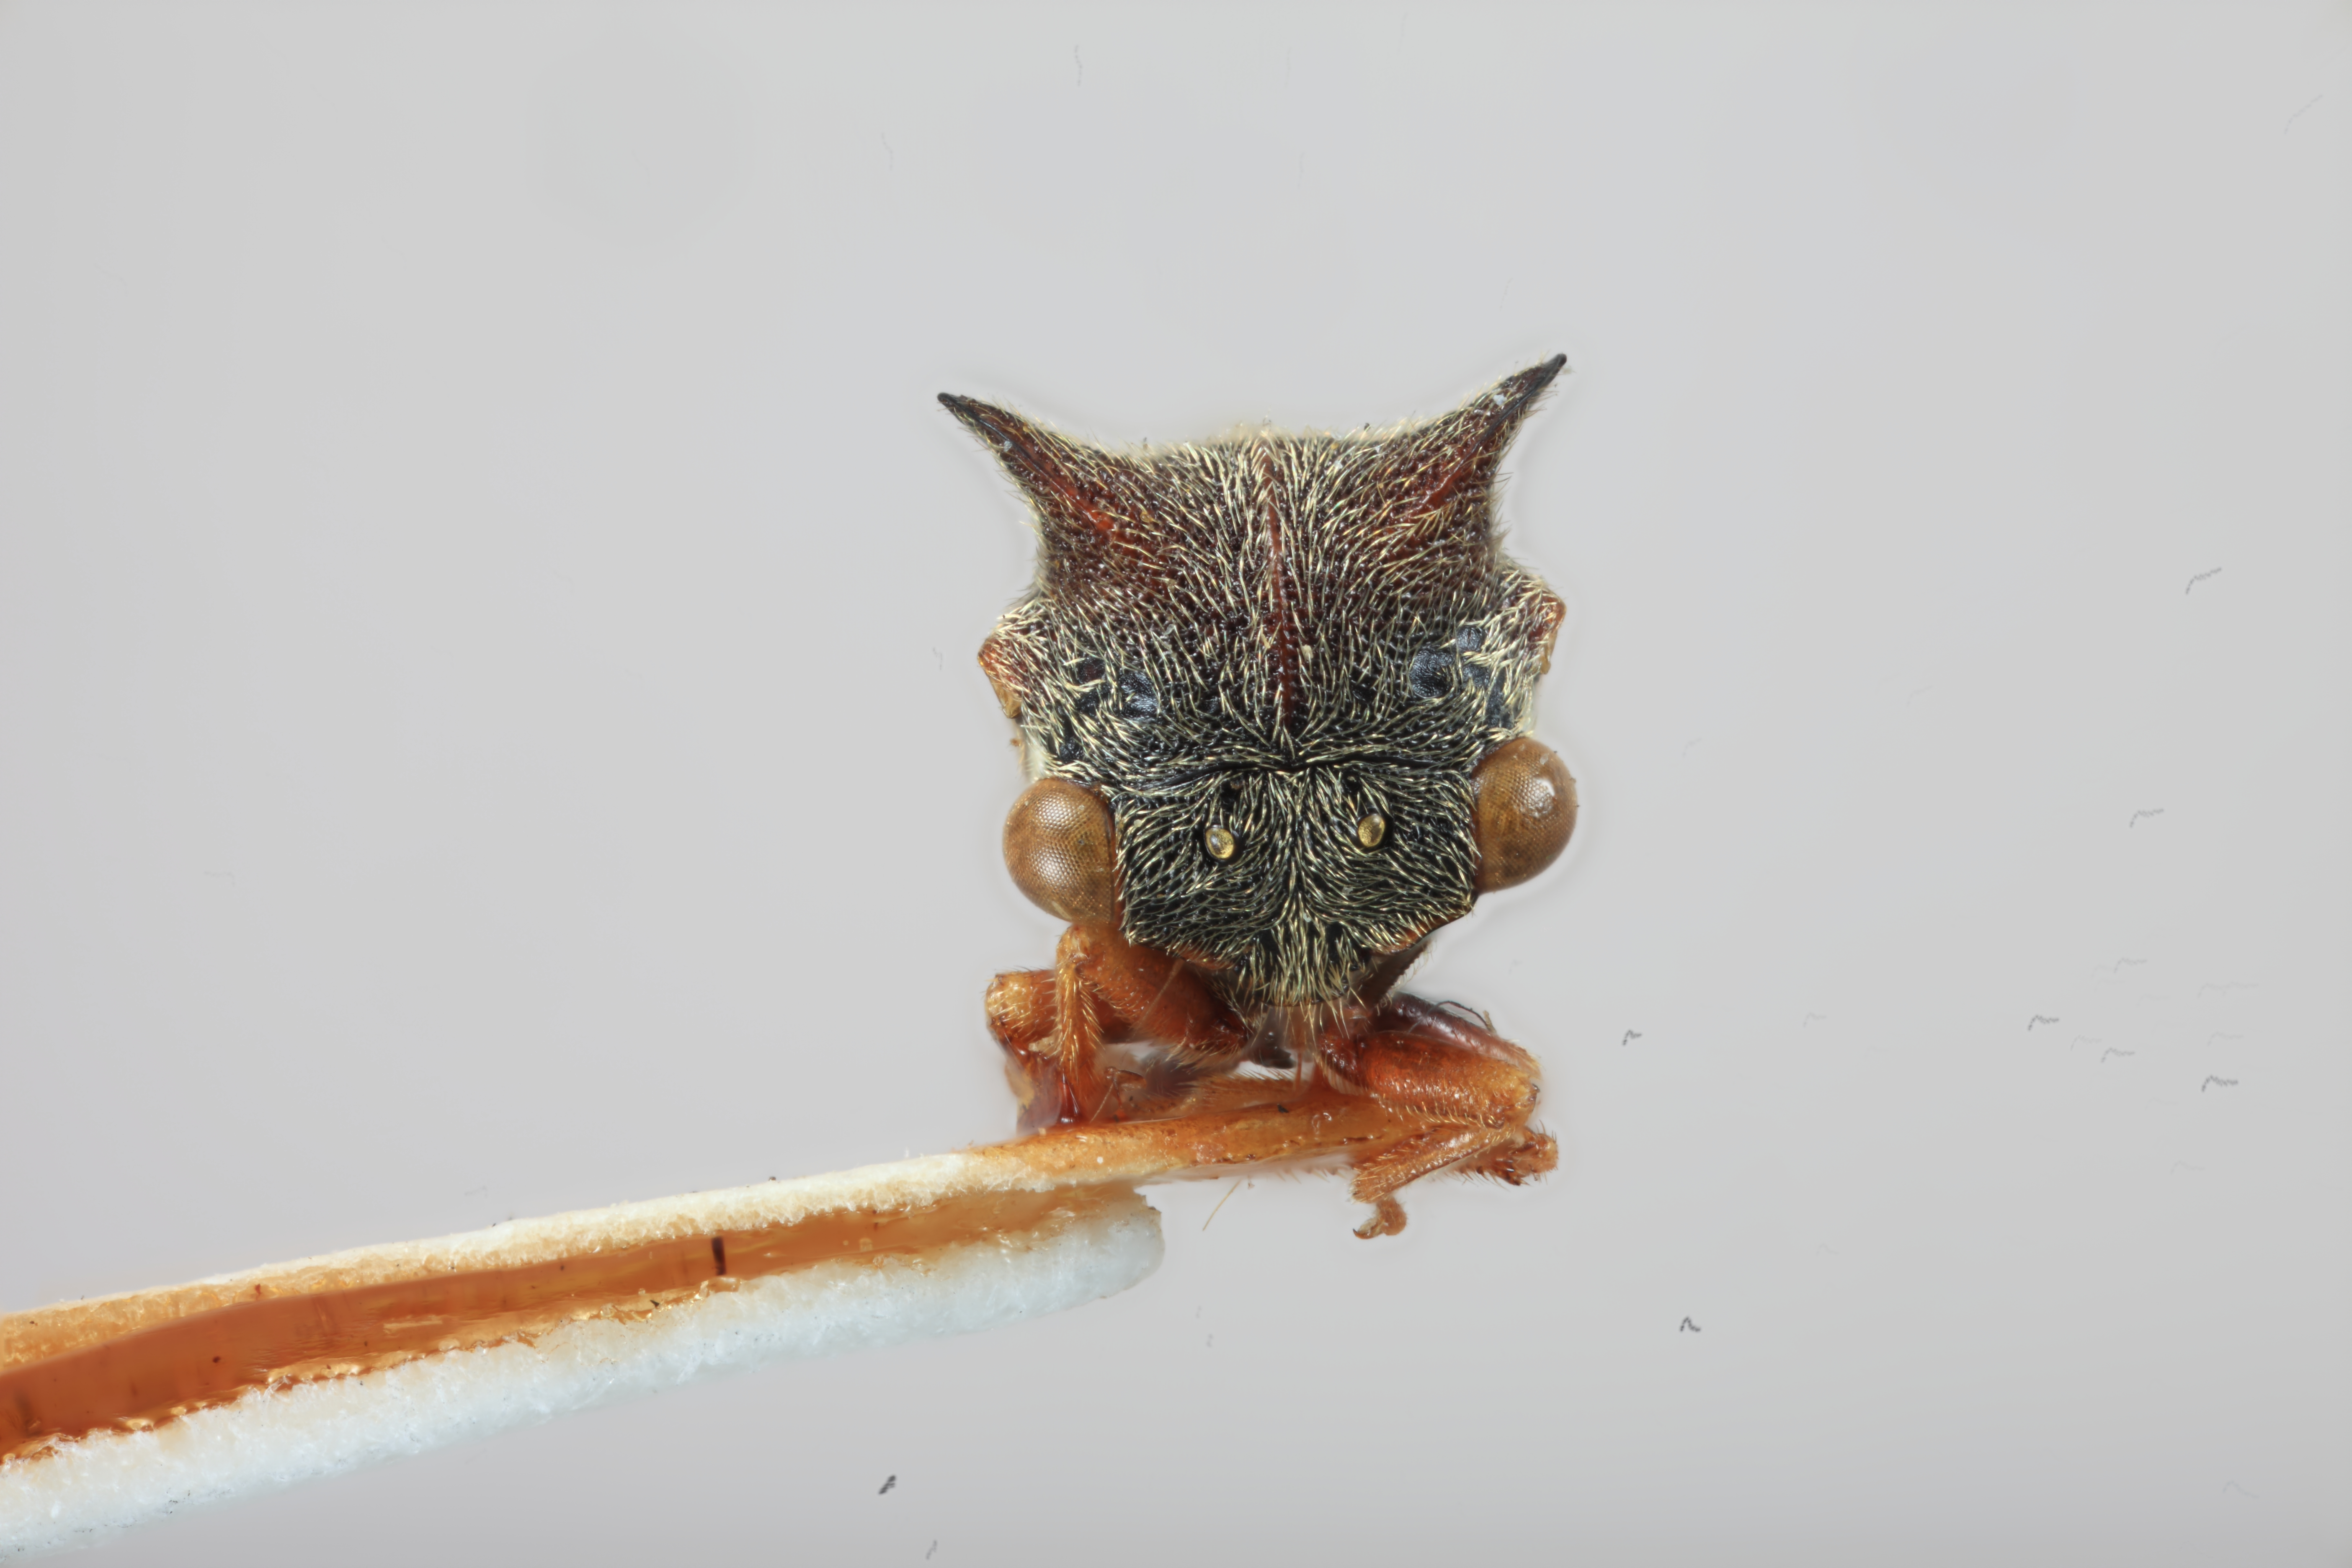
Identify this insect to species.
Tricentrus attenuatus
